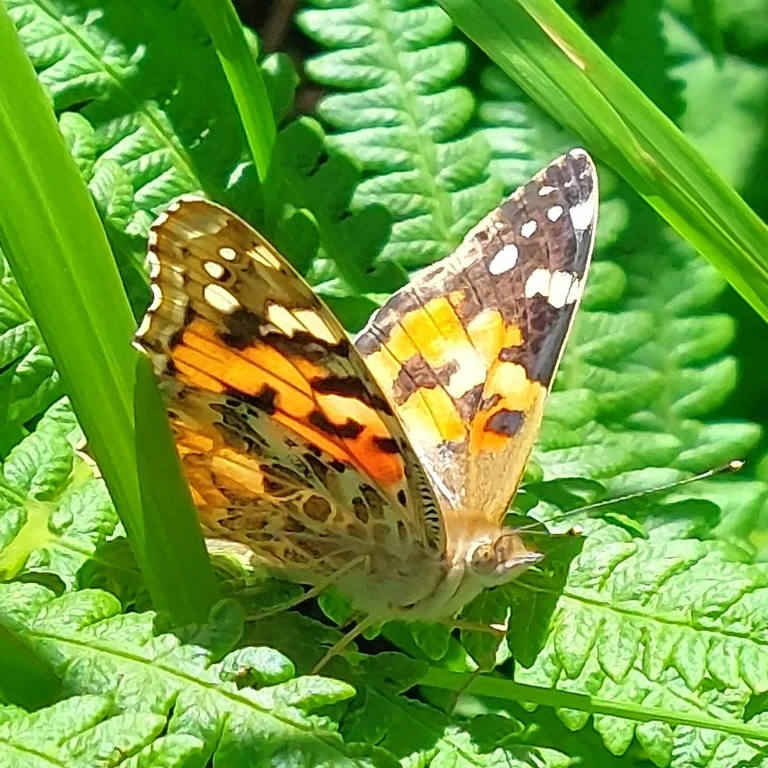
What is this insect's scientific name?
Vanessa cardui
